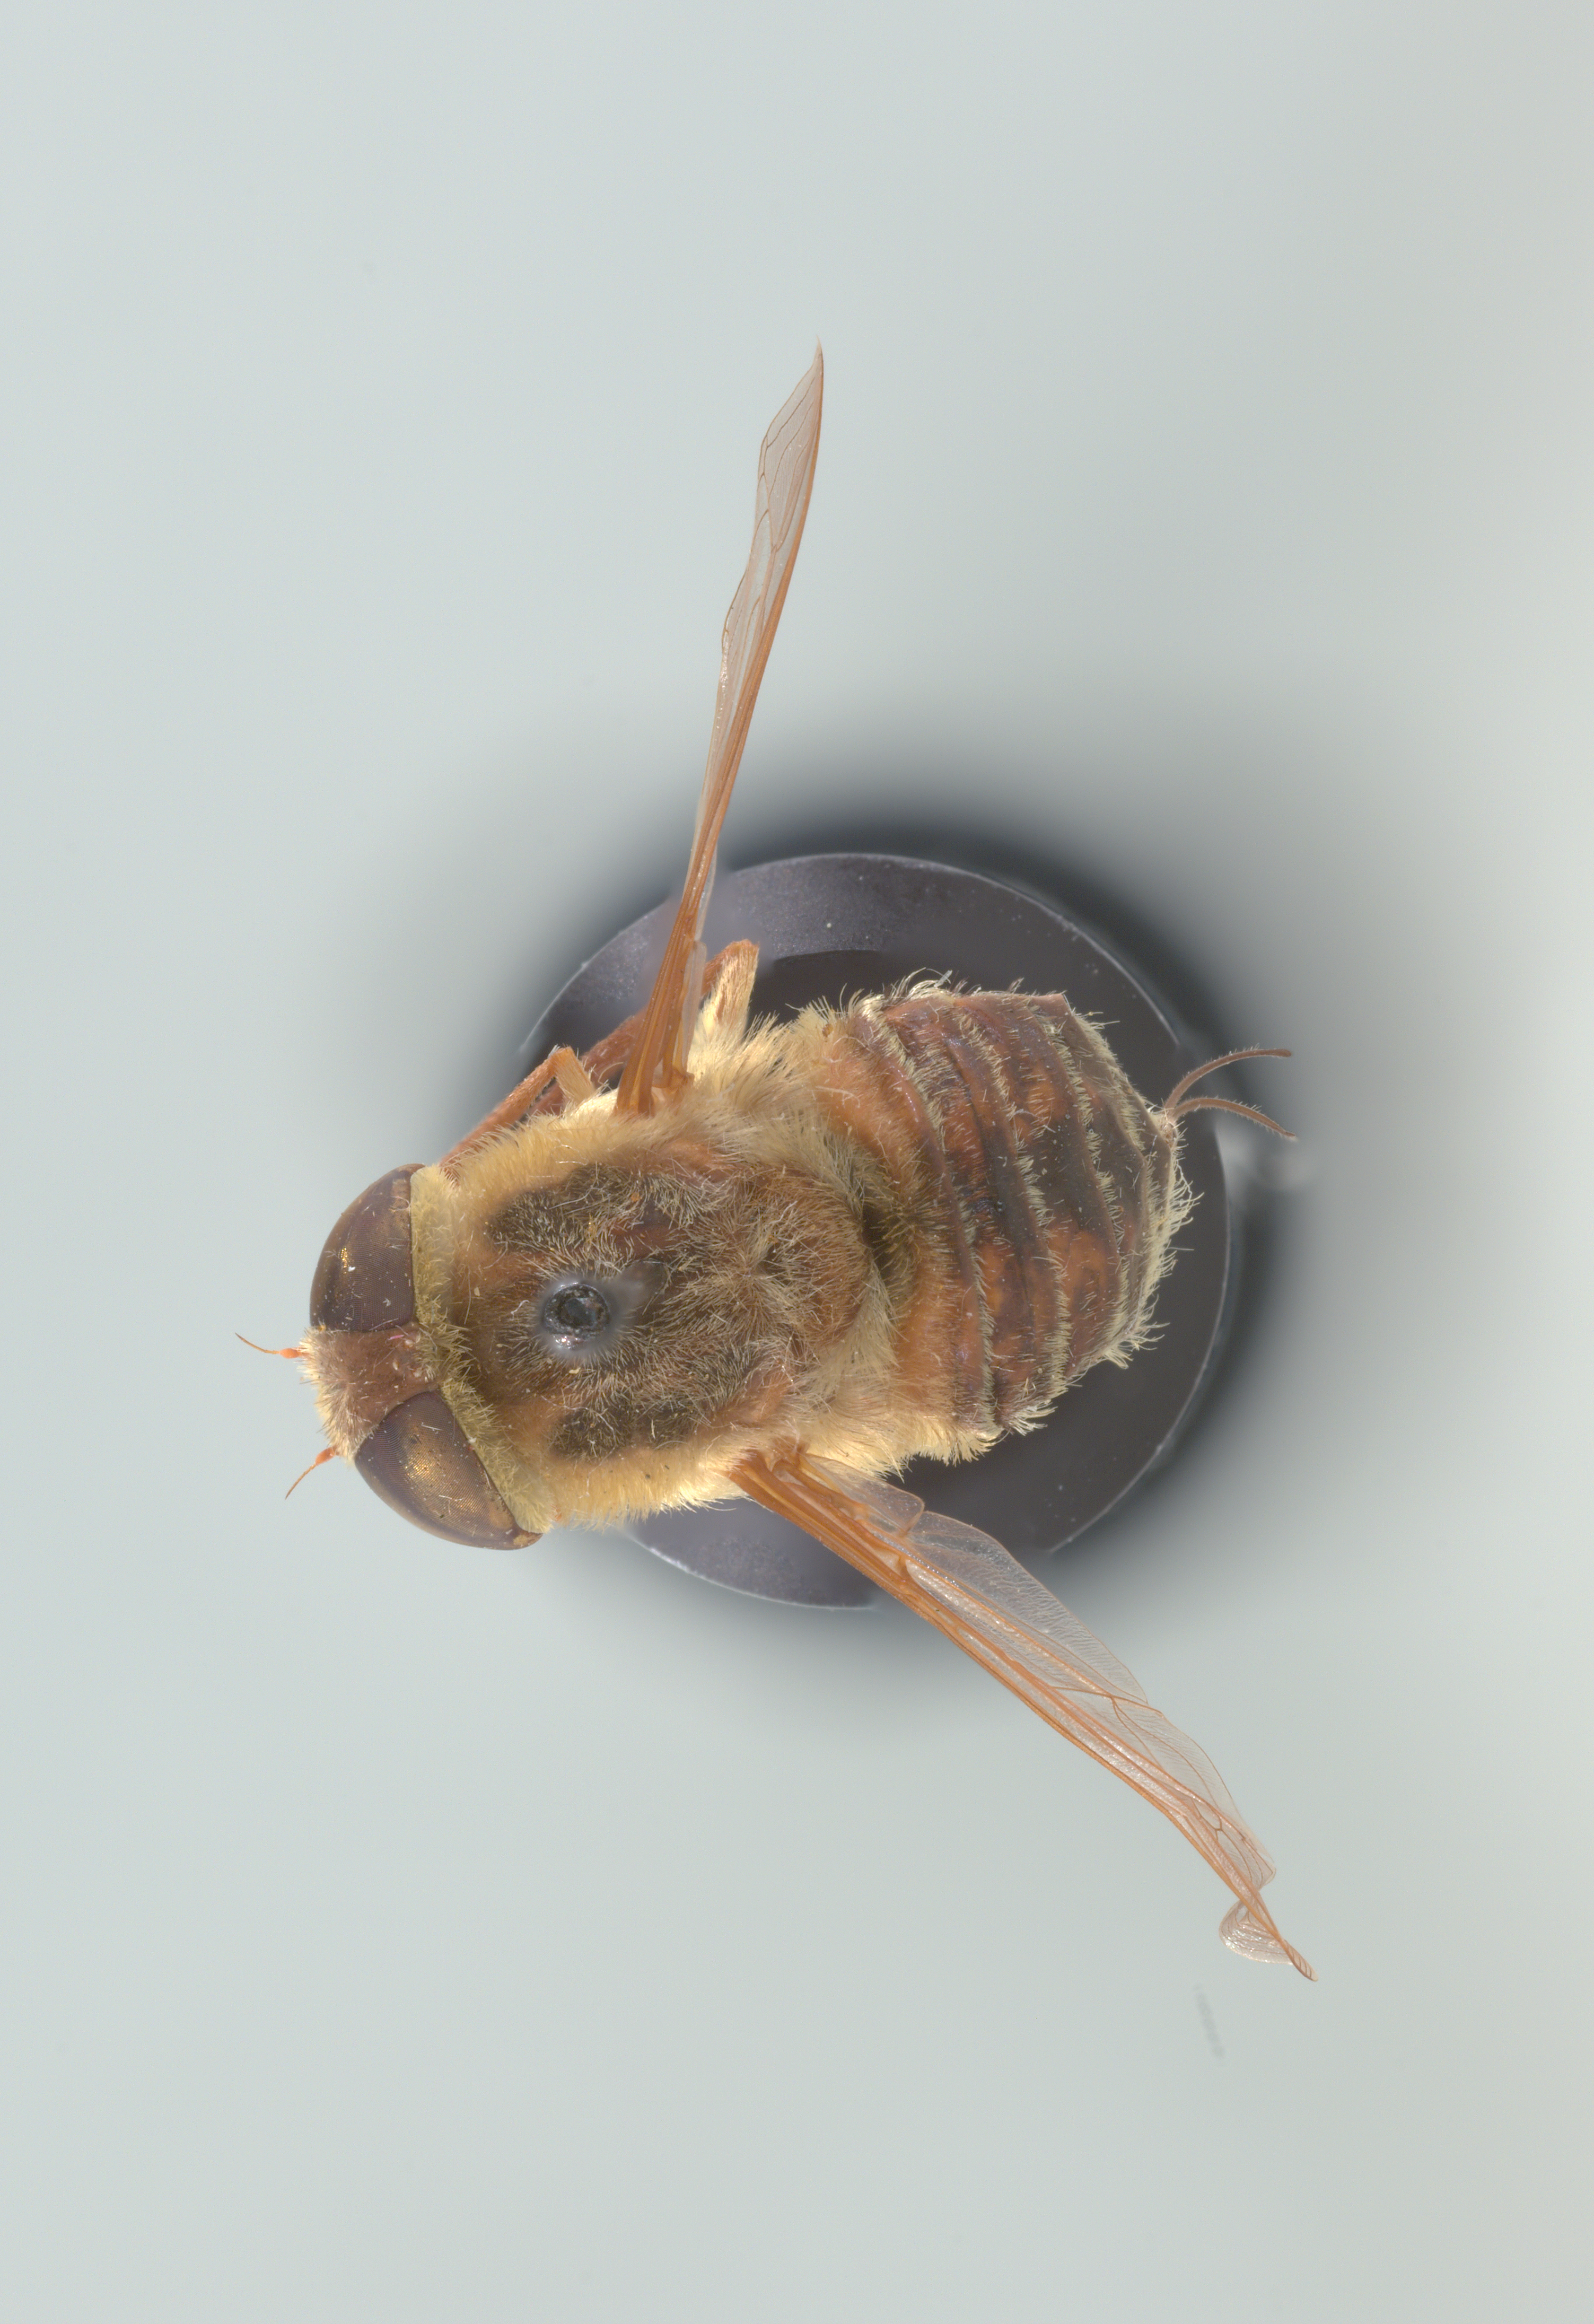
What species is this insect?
Neorhynchocephalus volaticus
